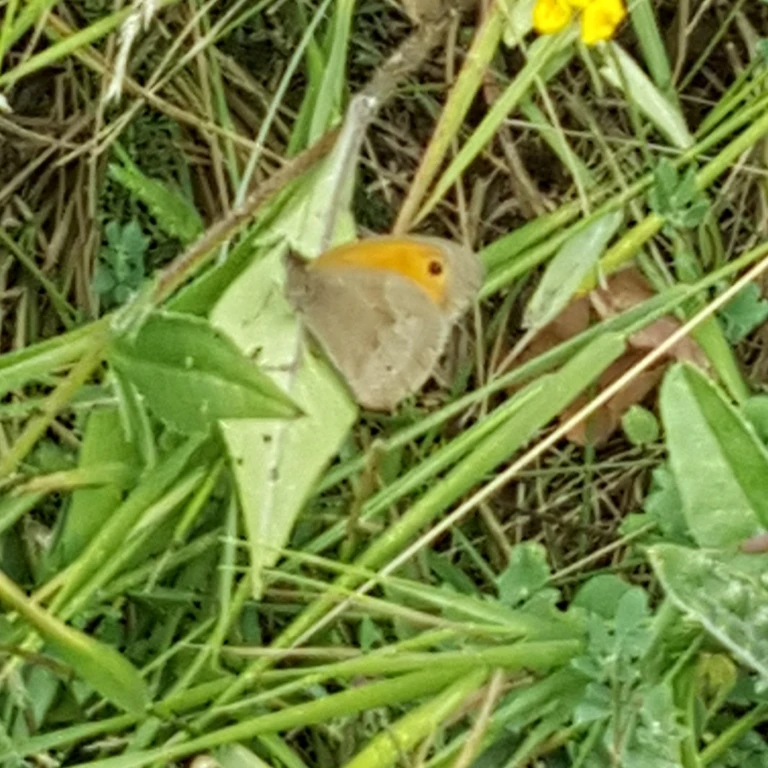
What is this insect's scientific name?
Coenonympha pamphilus
